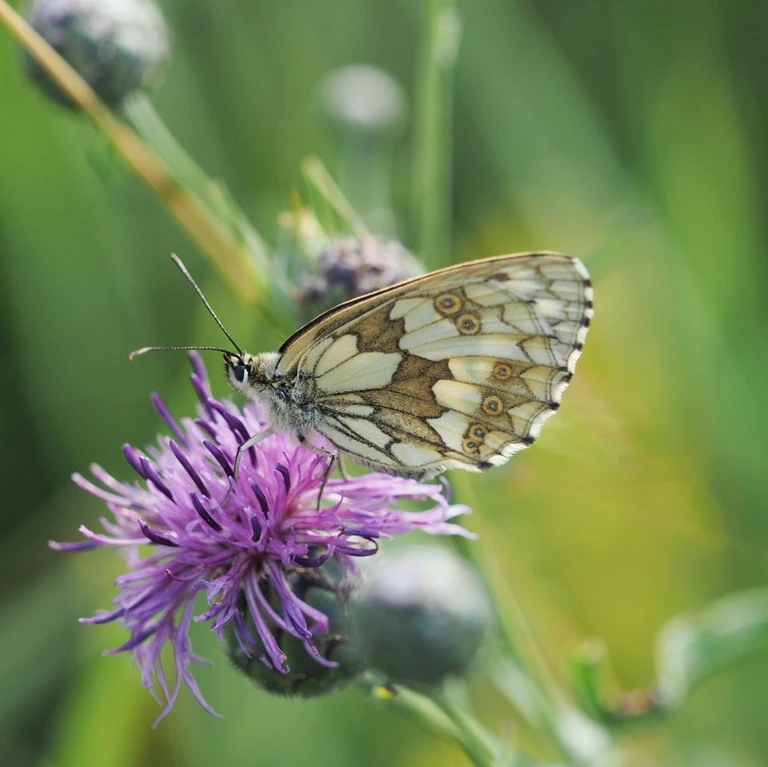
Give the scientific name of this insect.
Melanargia galathea
